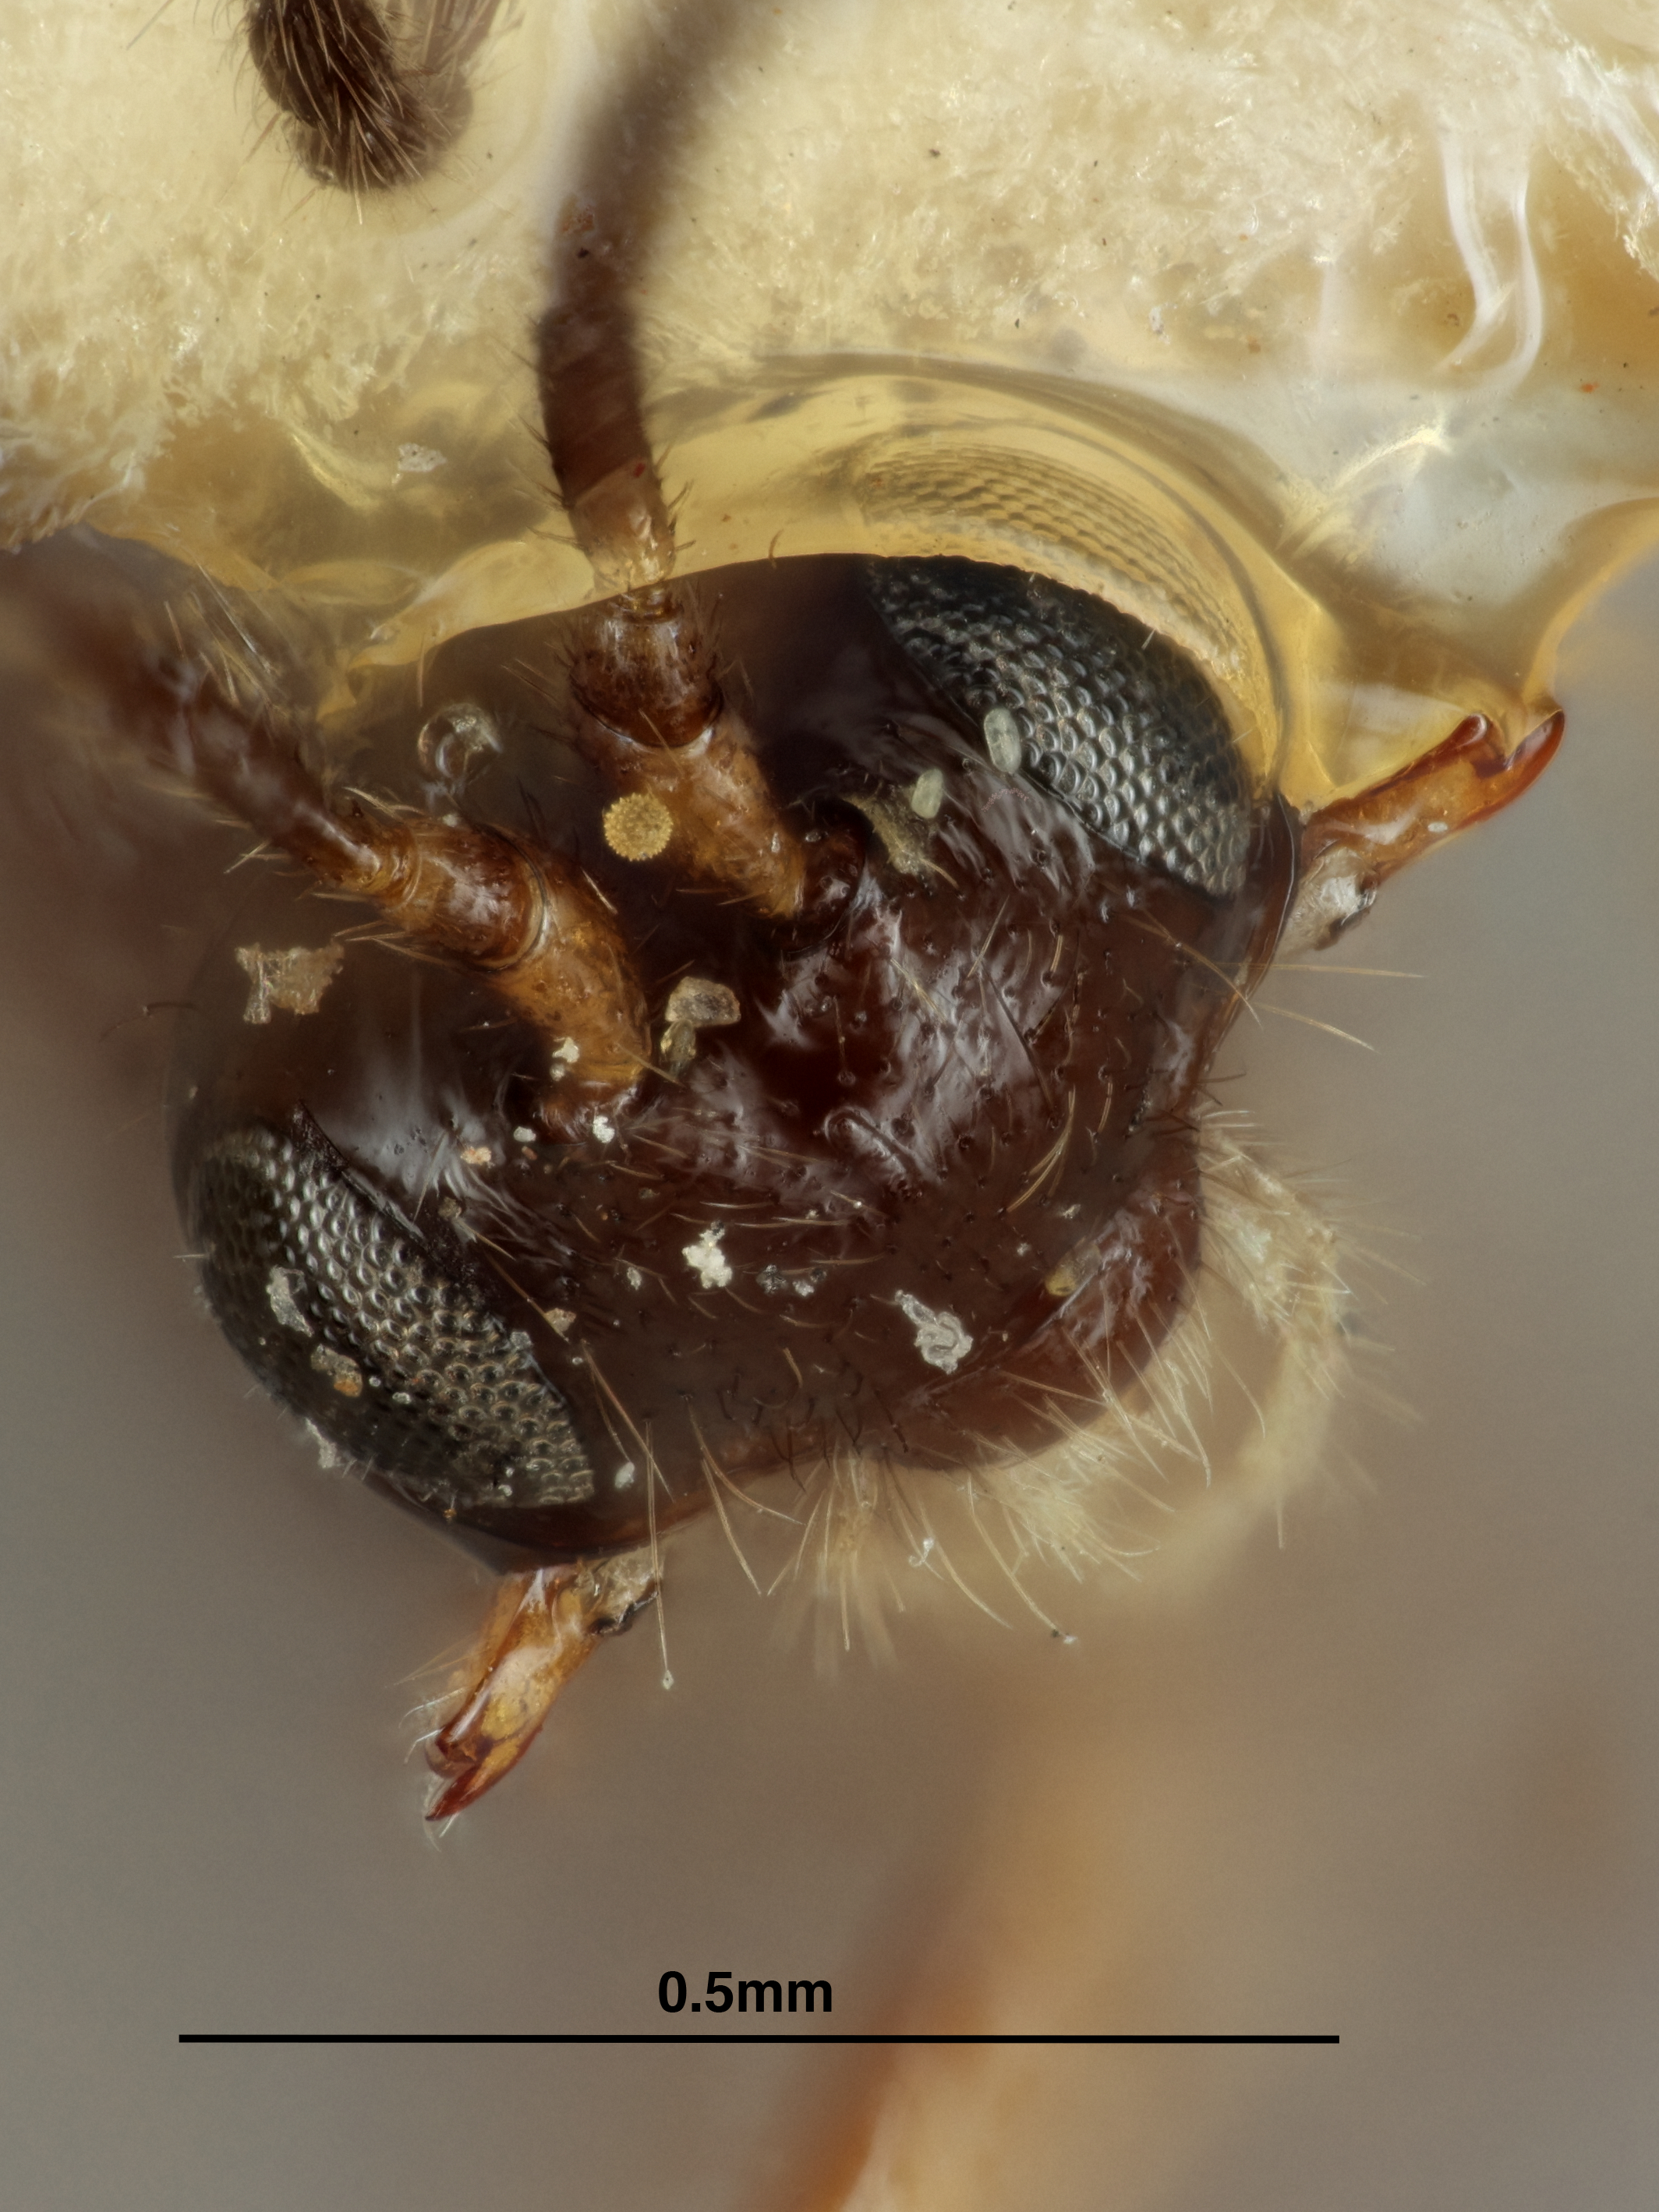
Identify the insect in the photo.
Aspilota sinibasis
